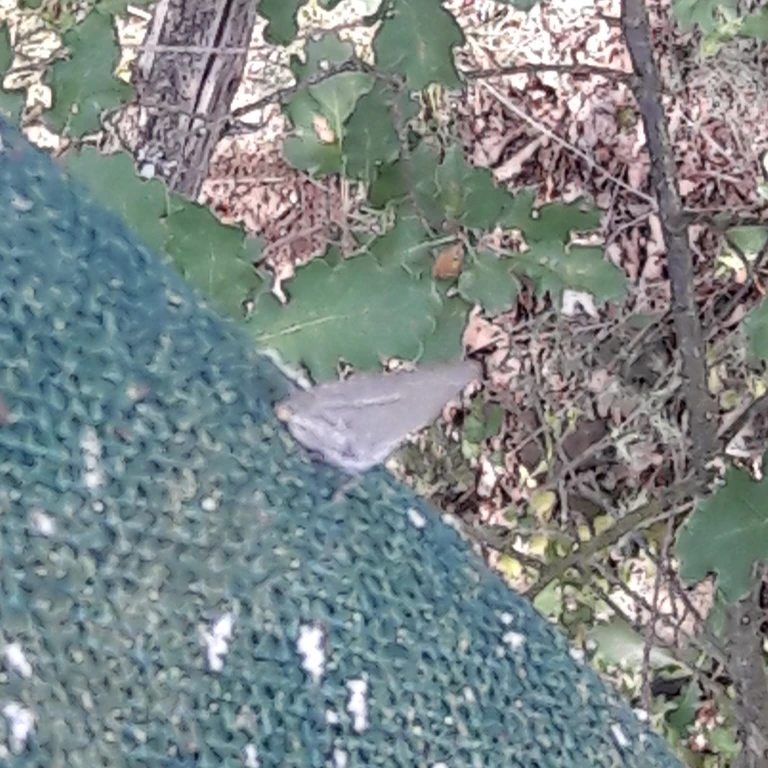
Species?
Favonius quercus (also Quercusia quercus)
